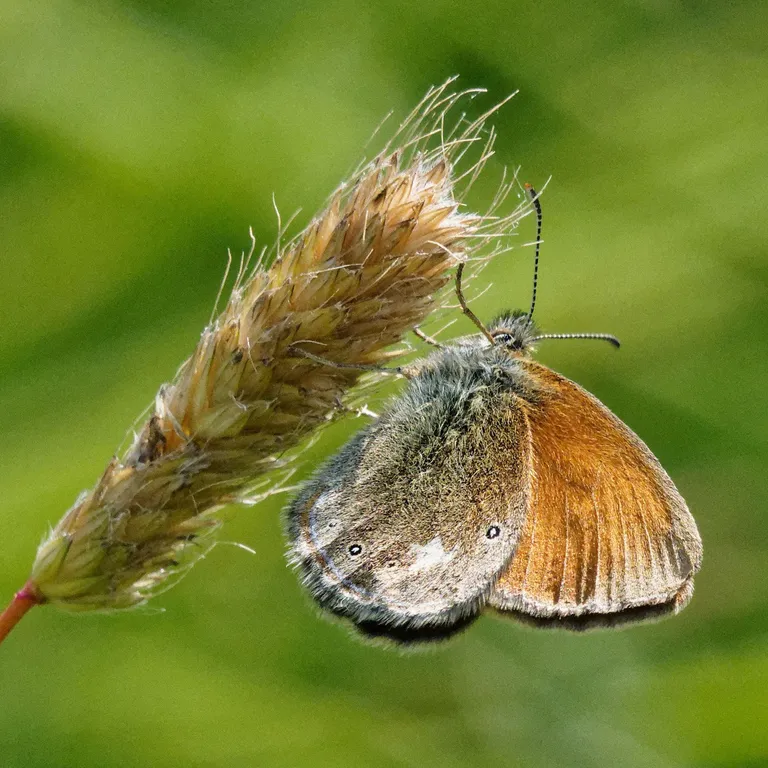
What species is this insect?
Coenonympha glycerion (also Coenonympha iphis)
